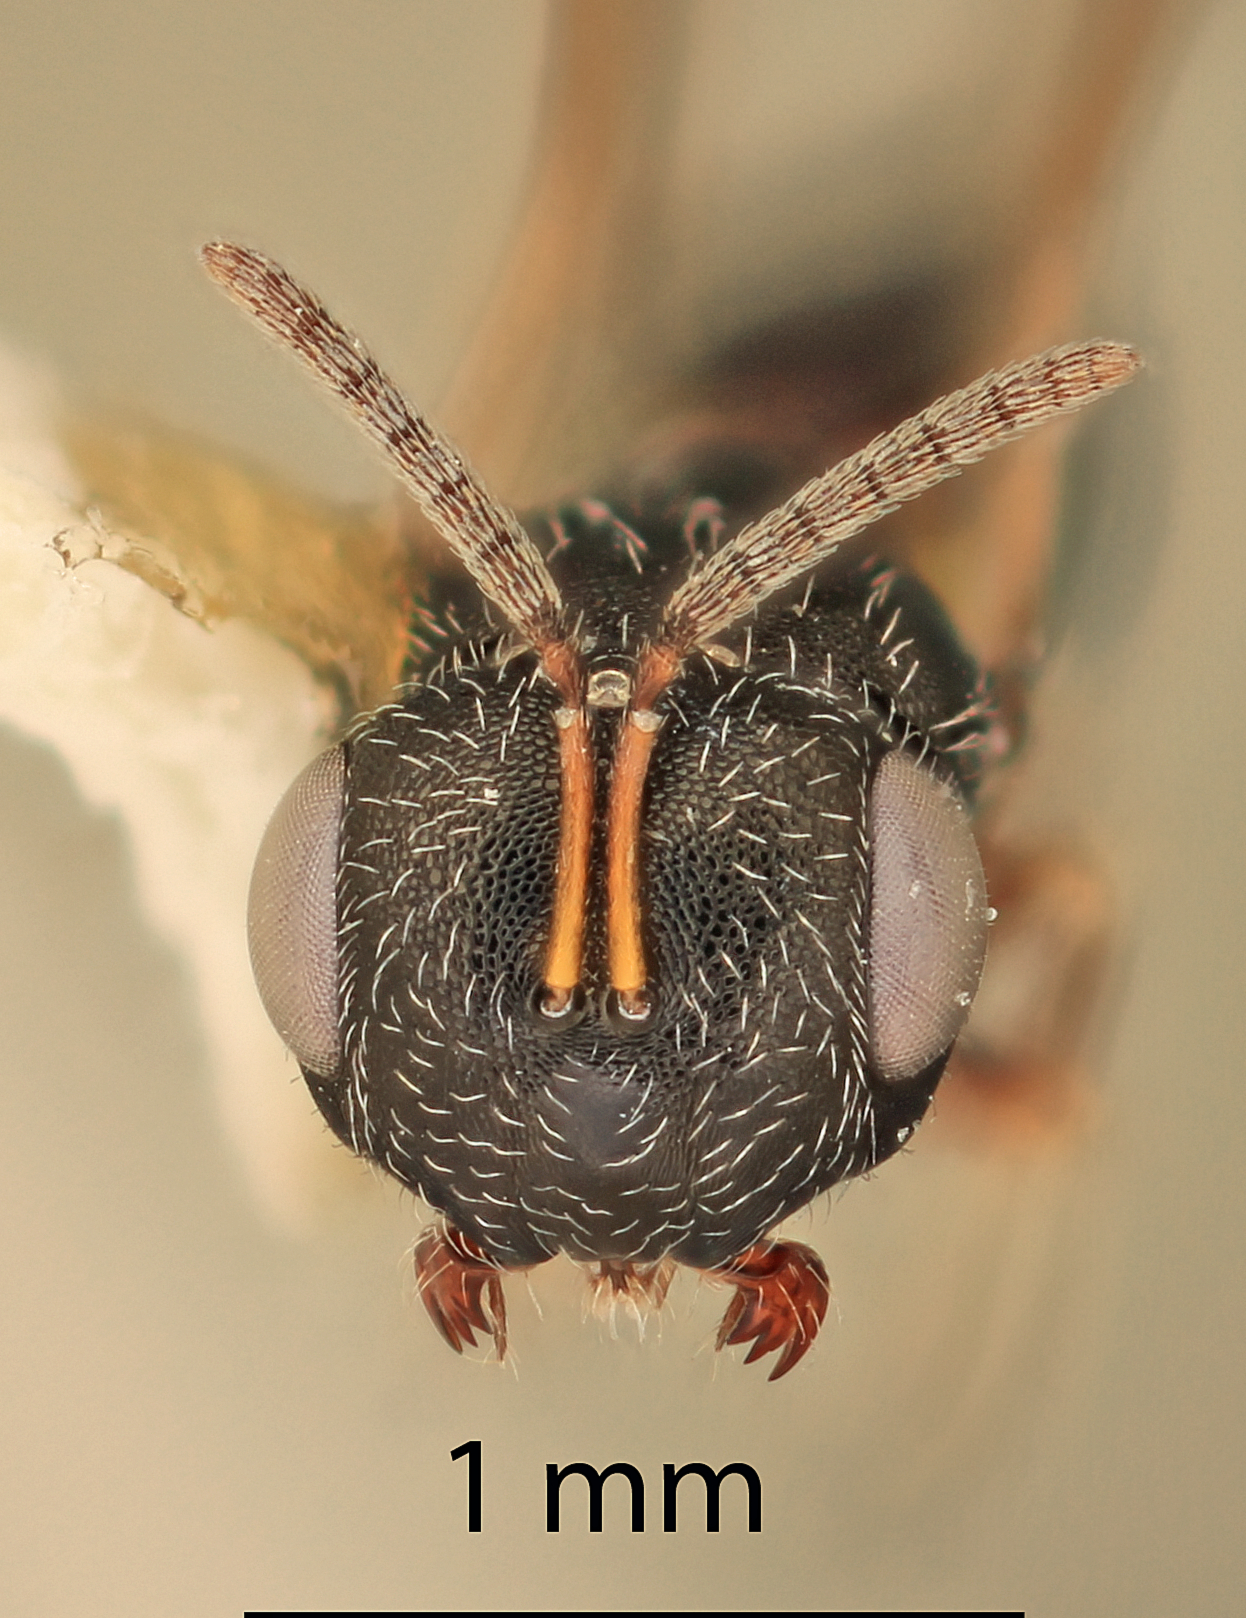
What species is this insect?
Propodeia complexa
